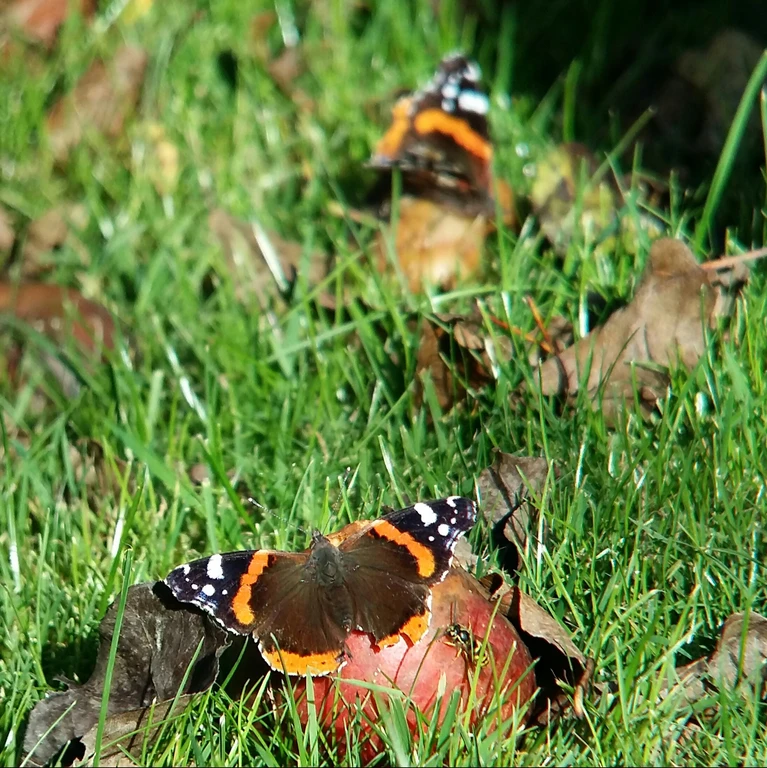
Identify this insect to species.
Vanessa atalanta
